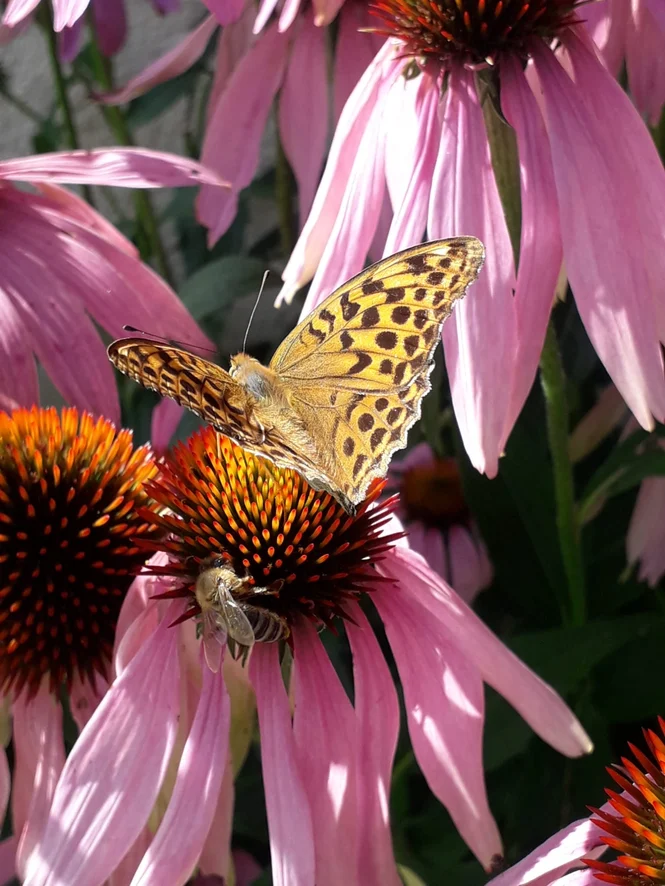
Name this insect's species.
Argynnis paphia
